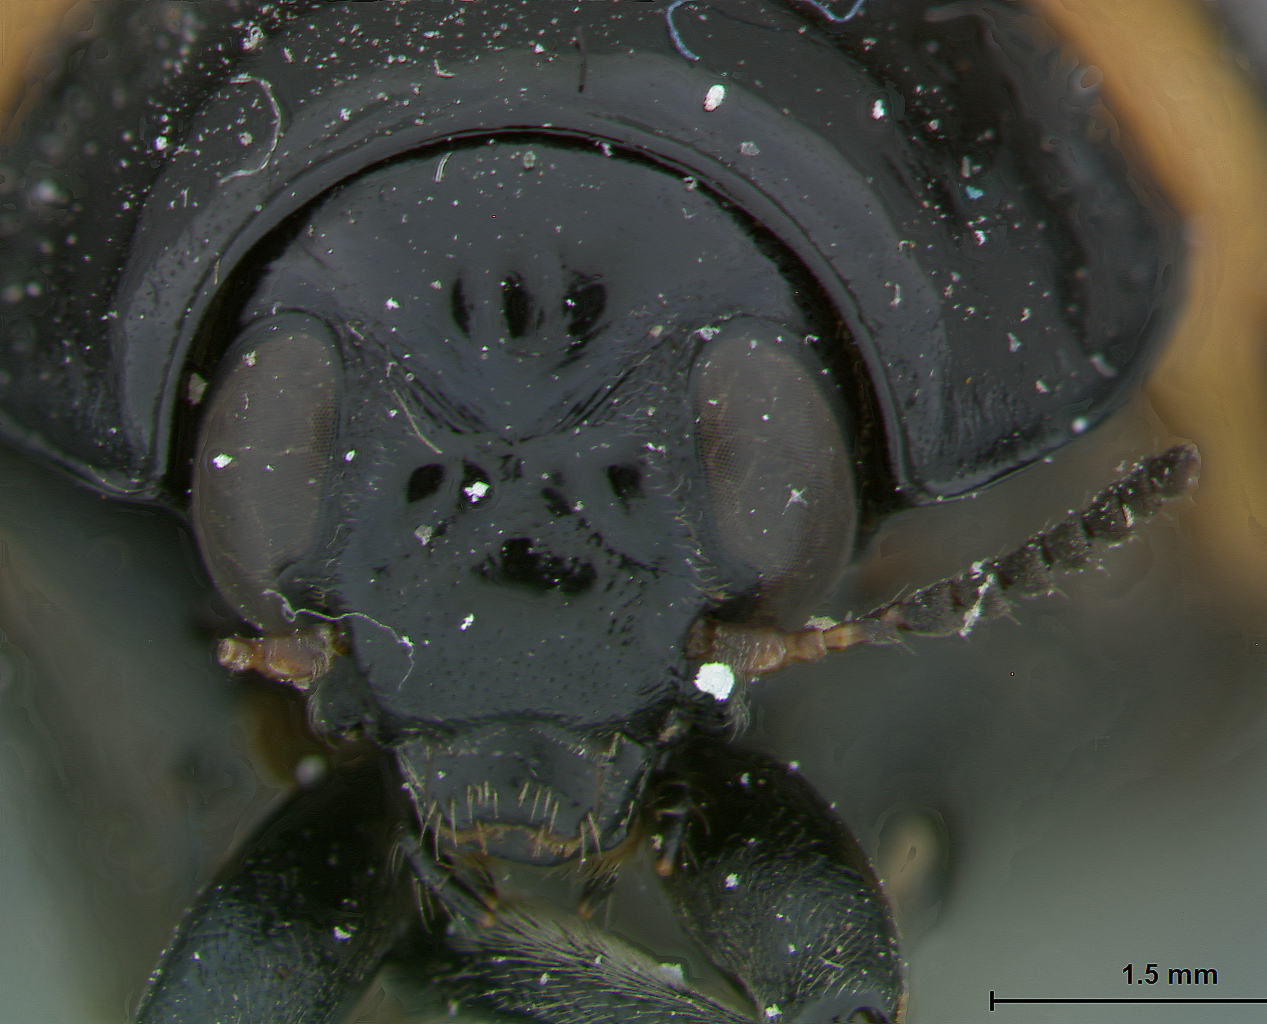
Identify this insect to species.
Diapromorpha gigantea
